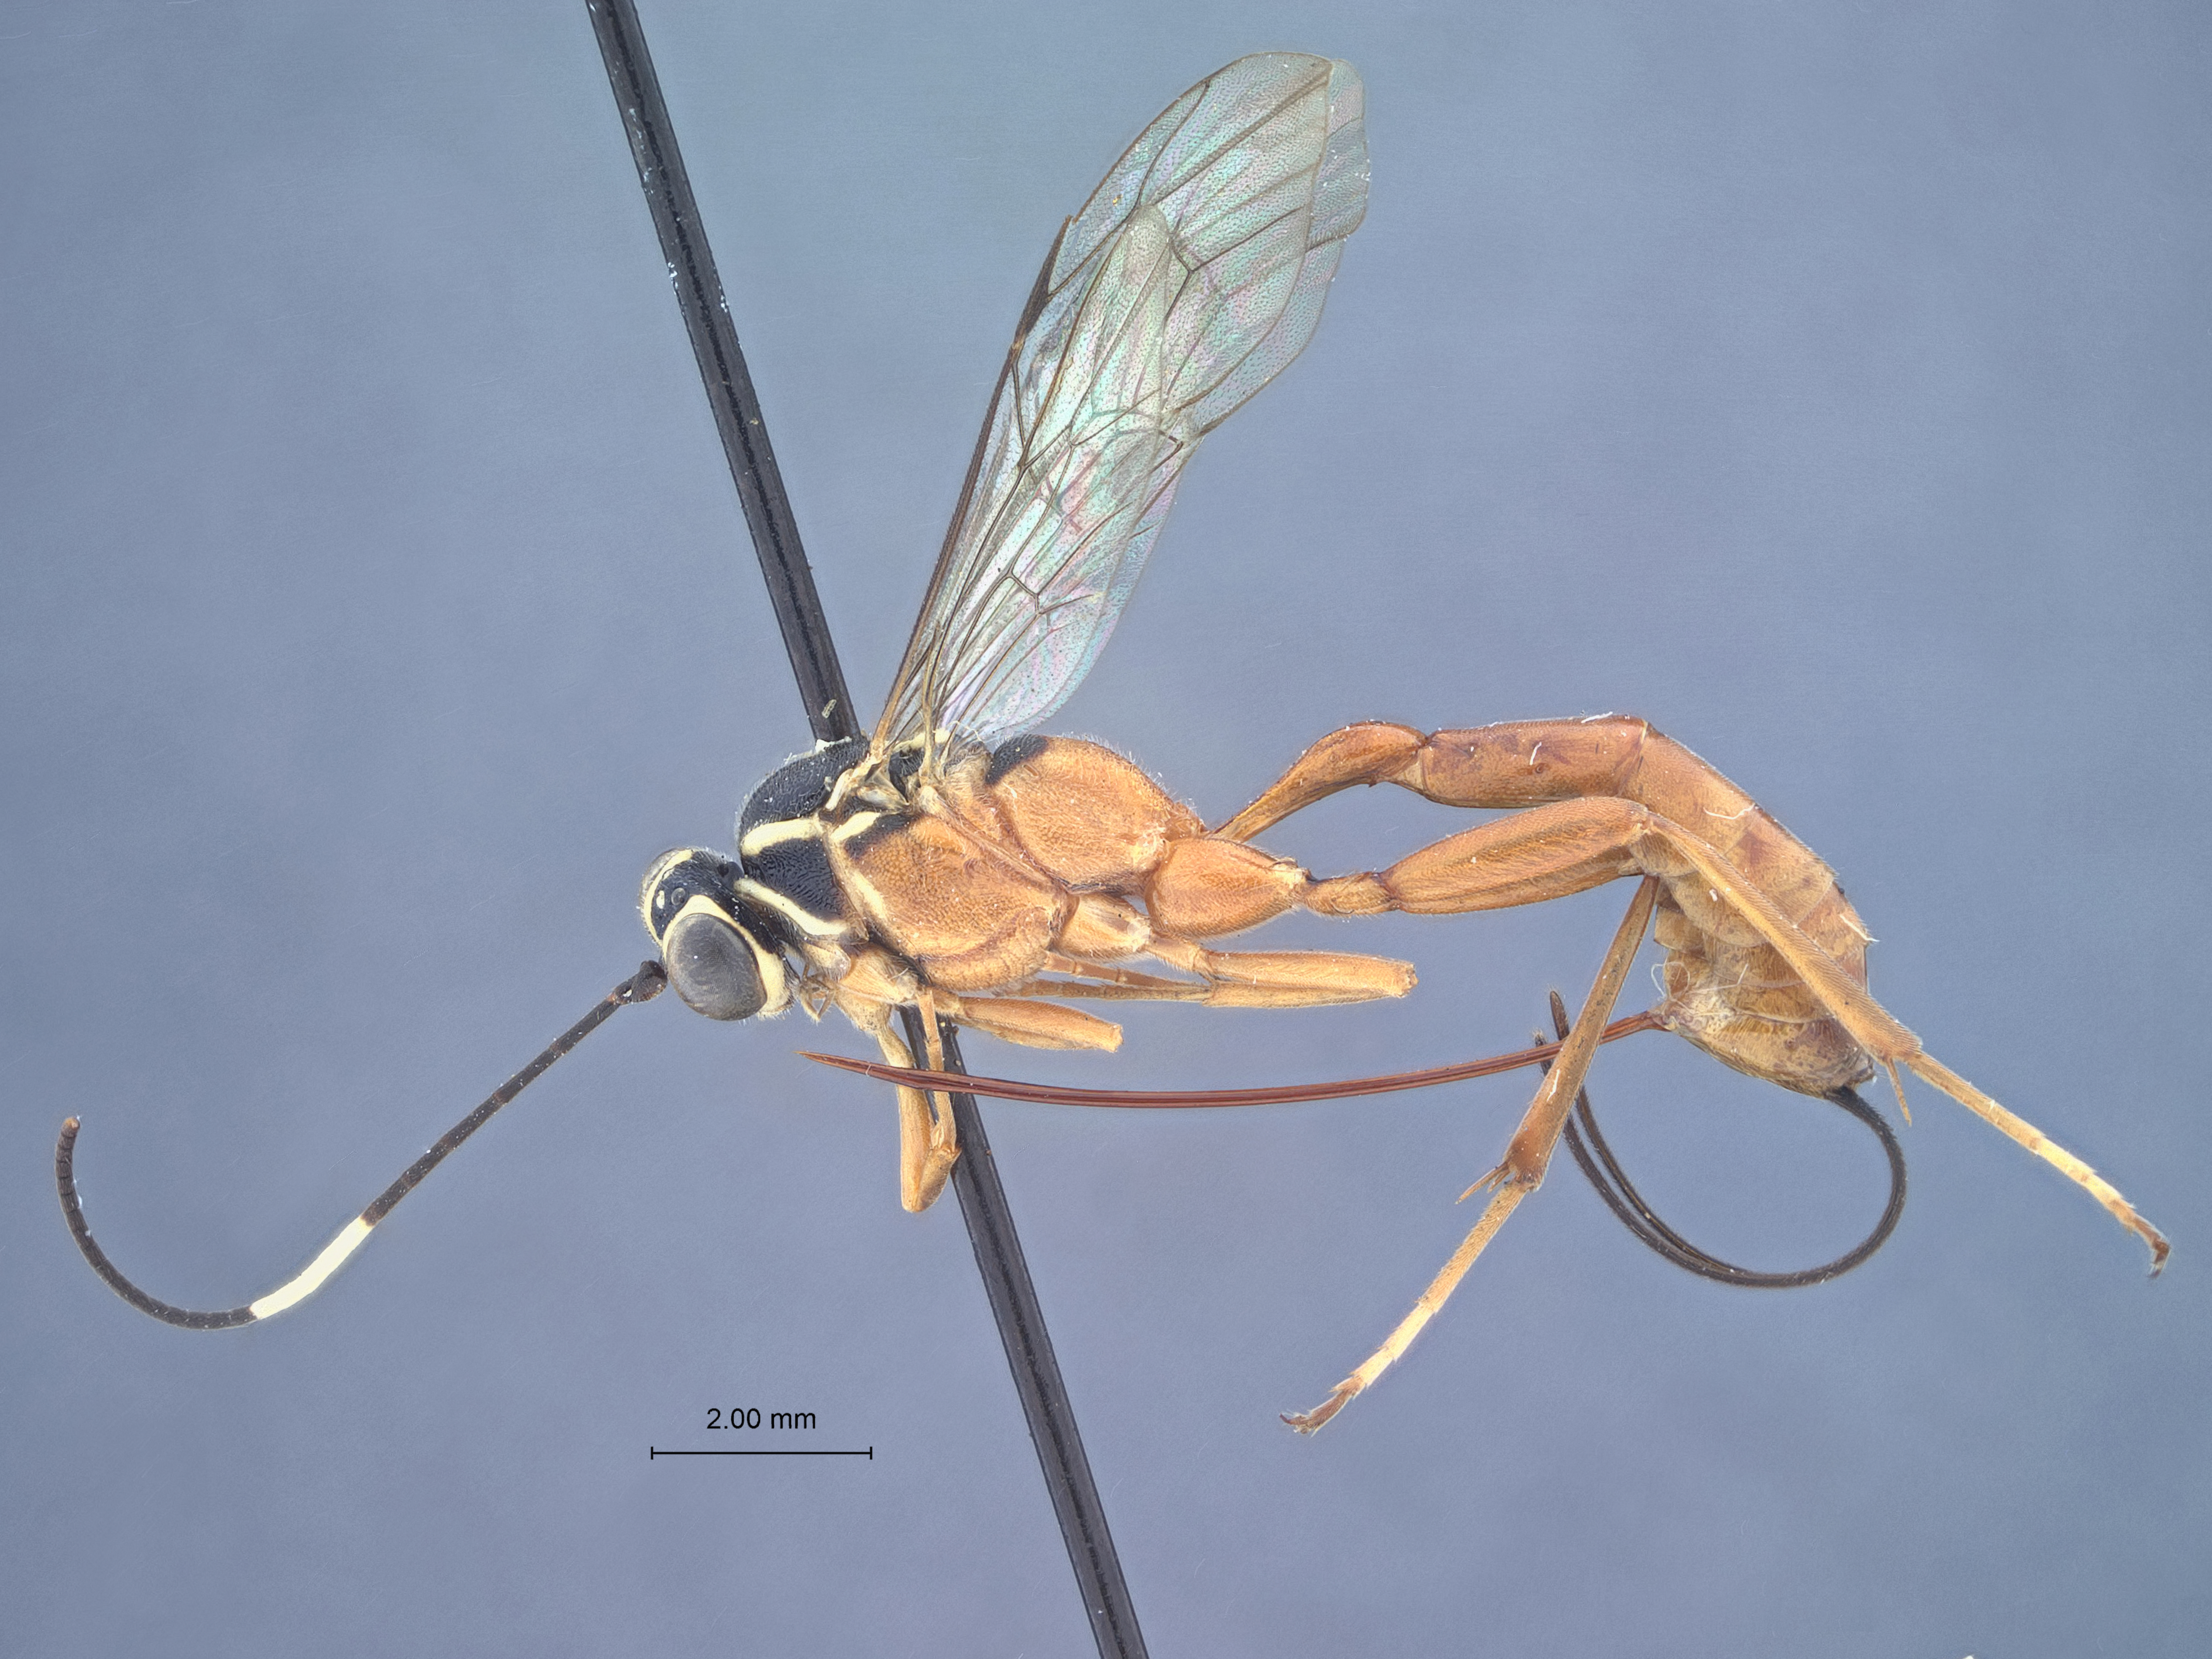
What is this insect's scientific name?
Mesostenus clitellatus
